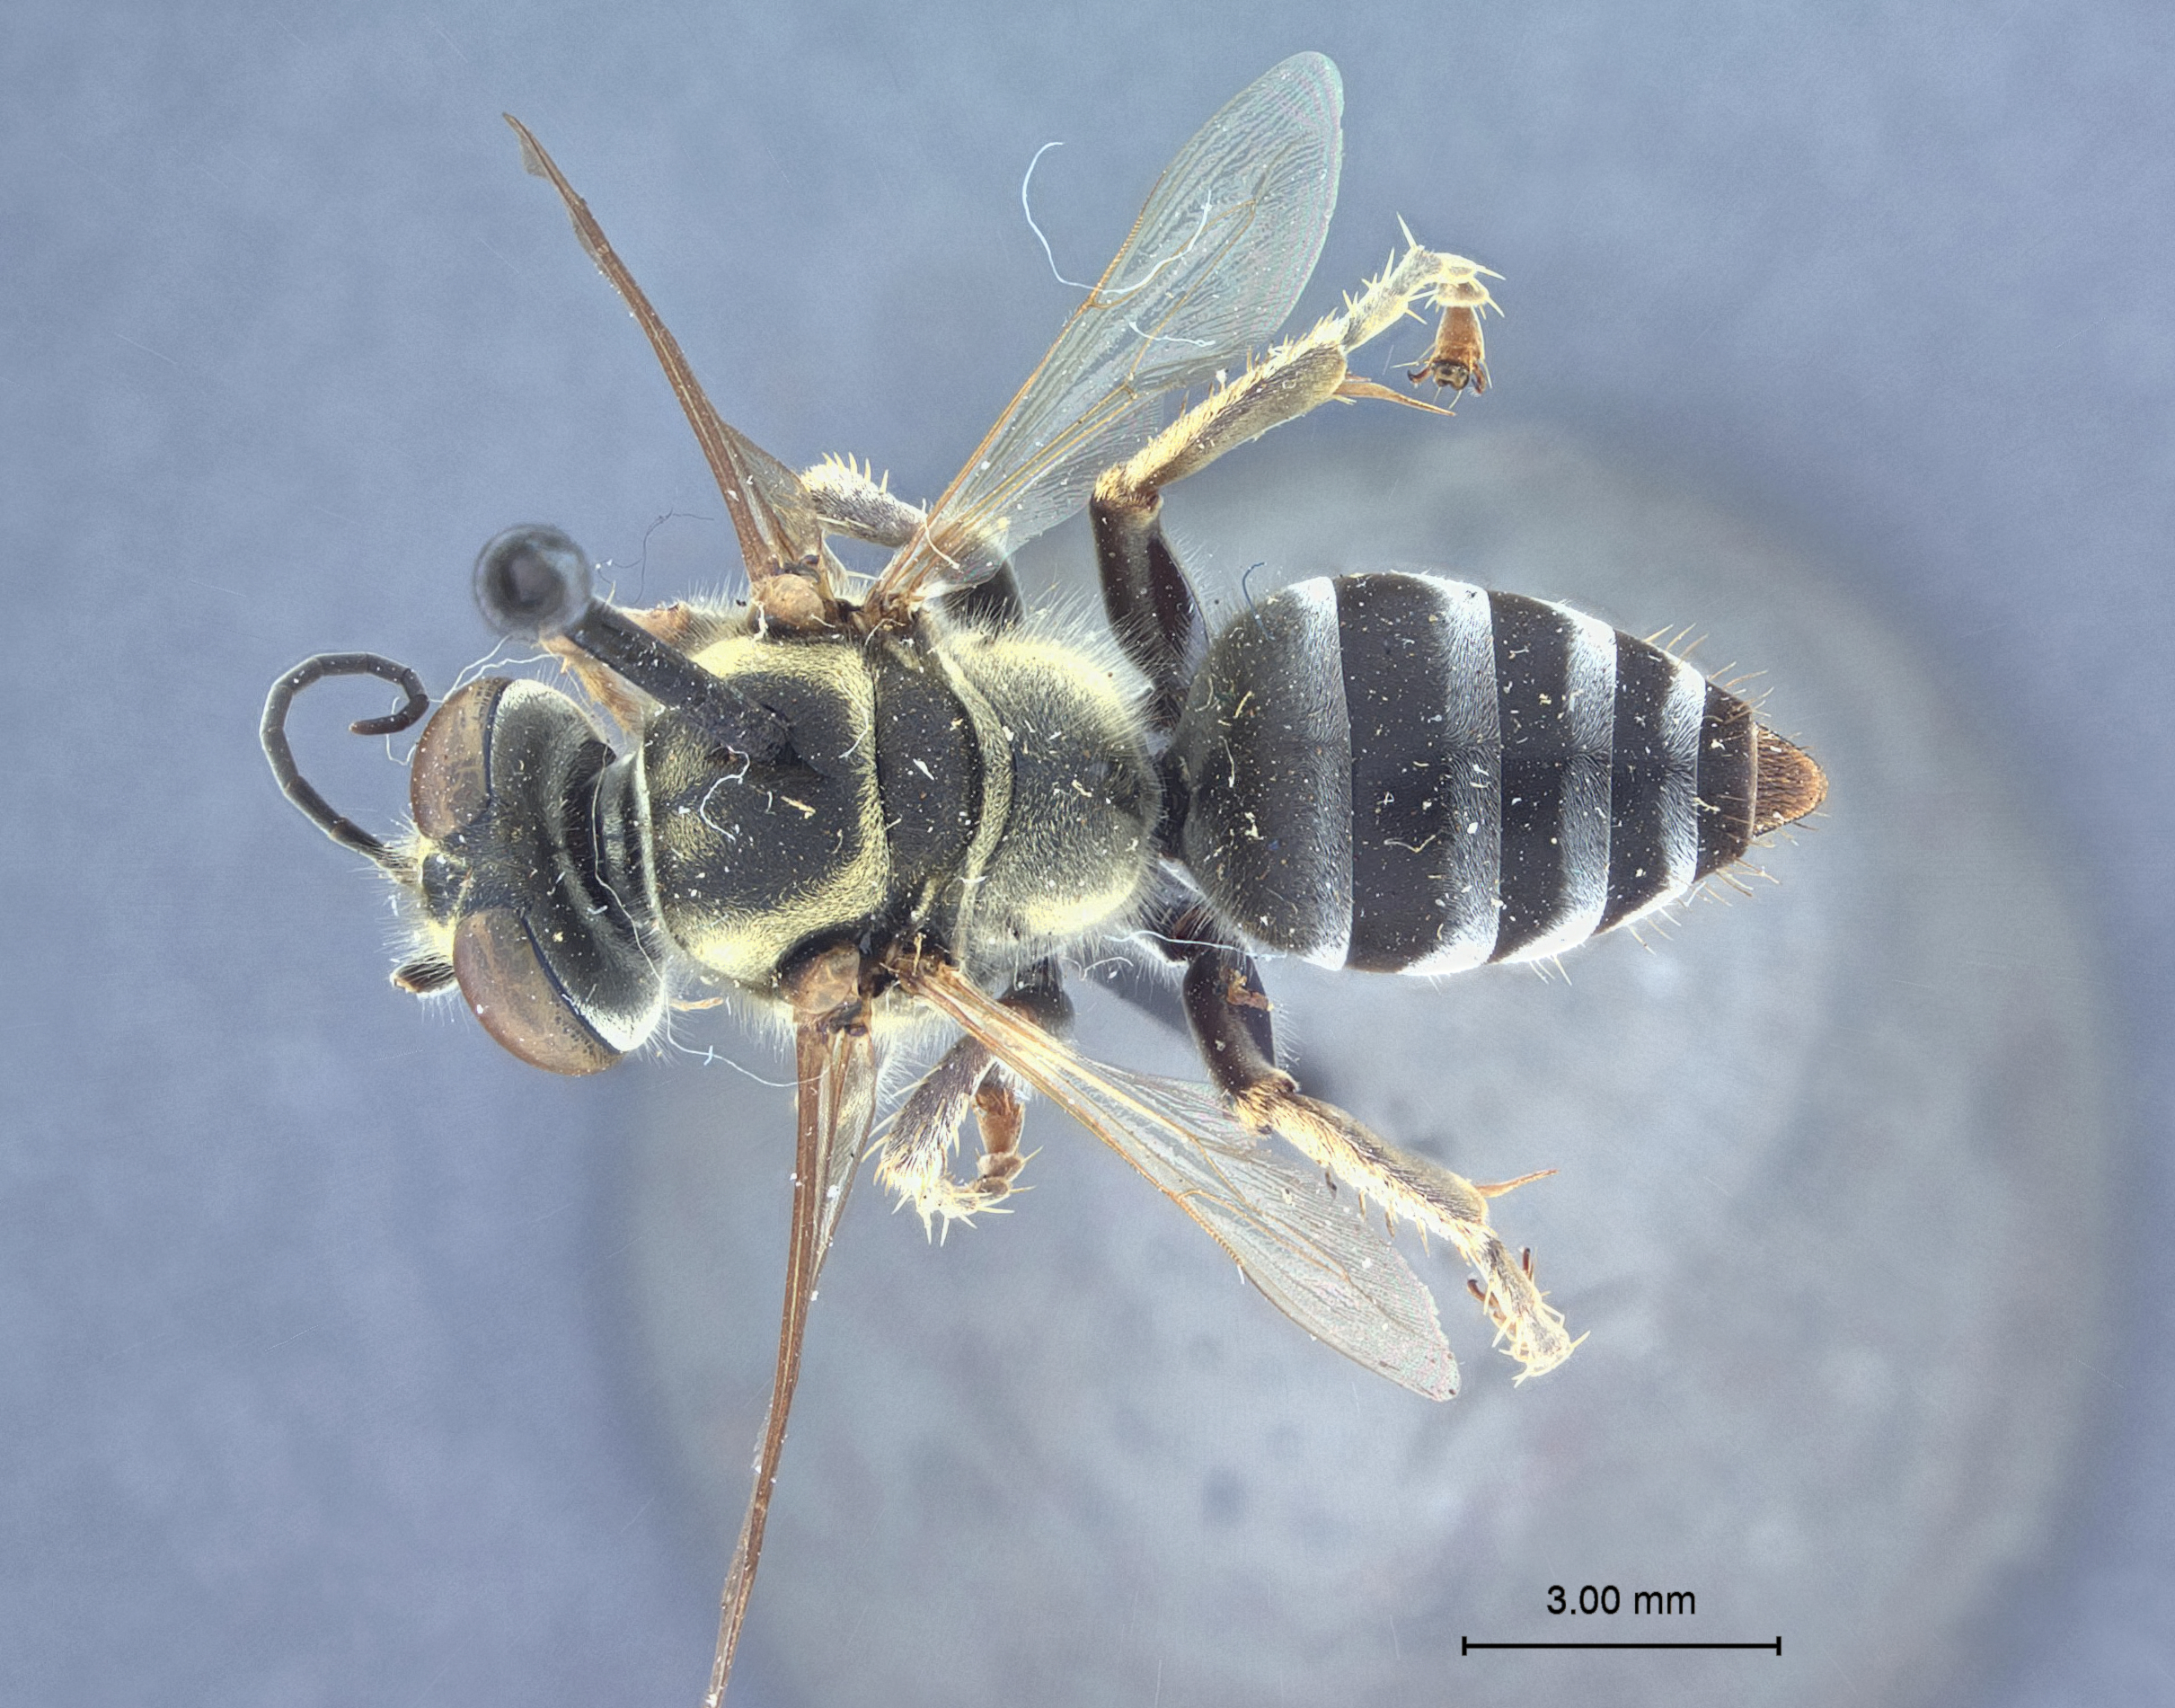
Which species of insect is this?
Tachytes banoensis
